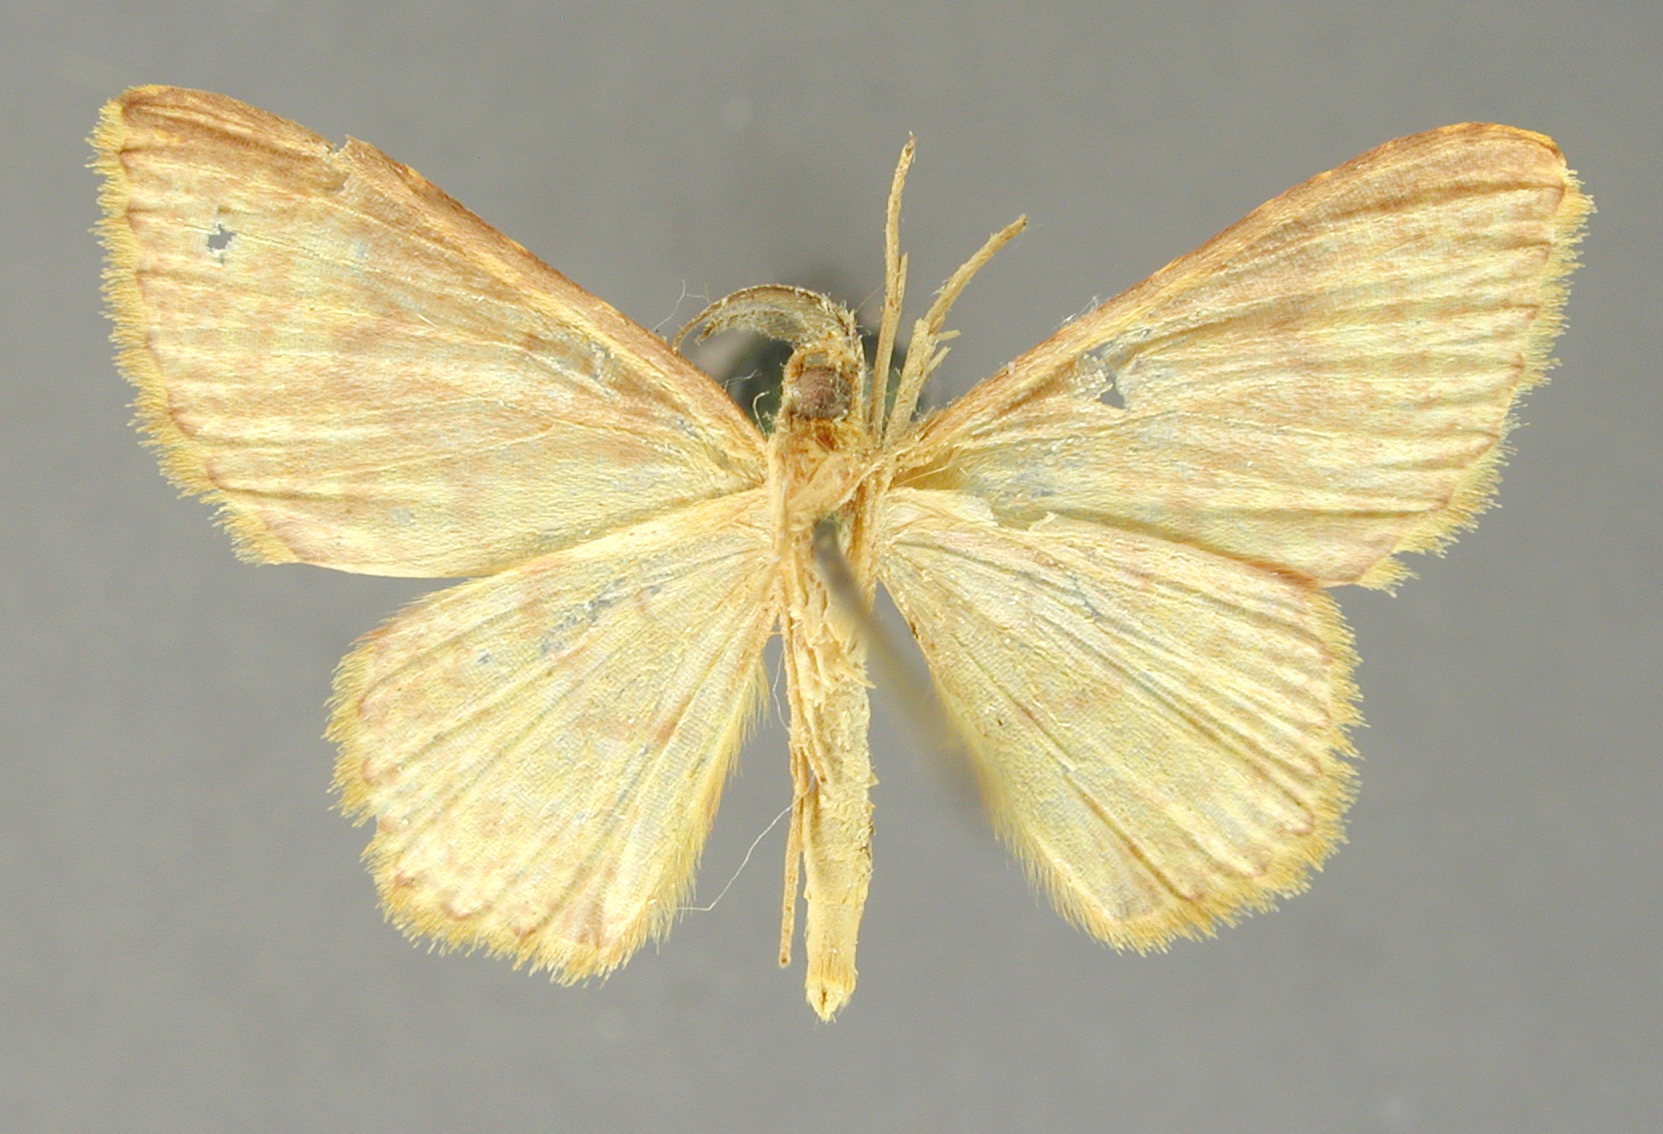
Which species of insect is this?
Cambogia fuscicosta
